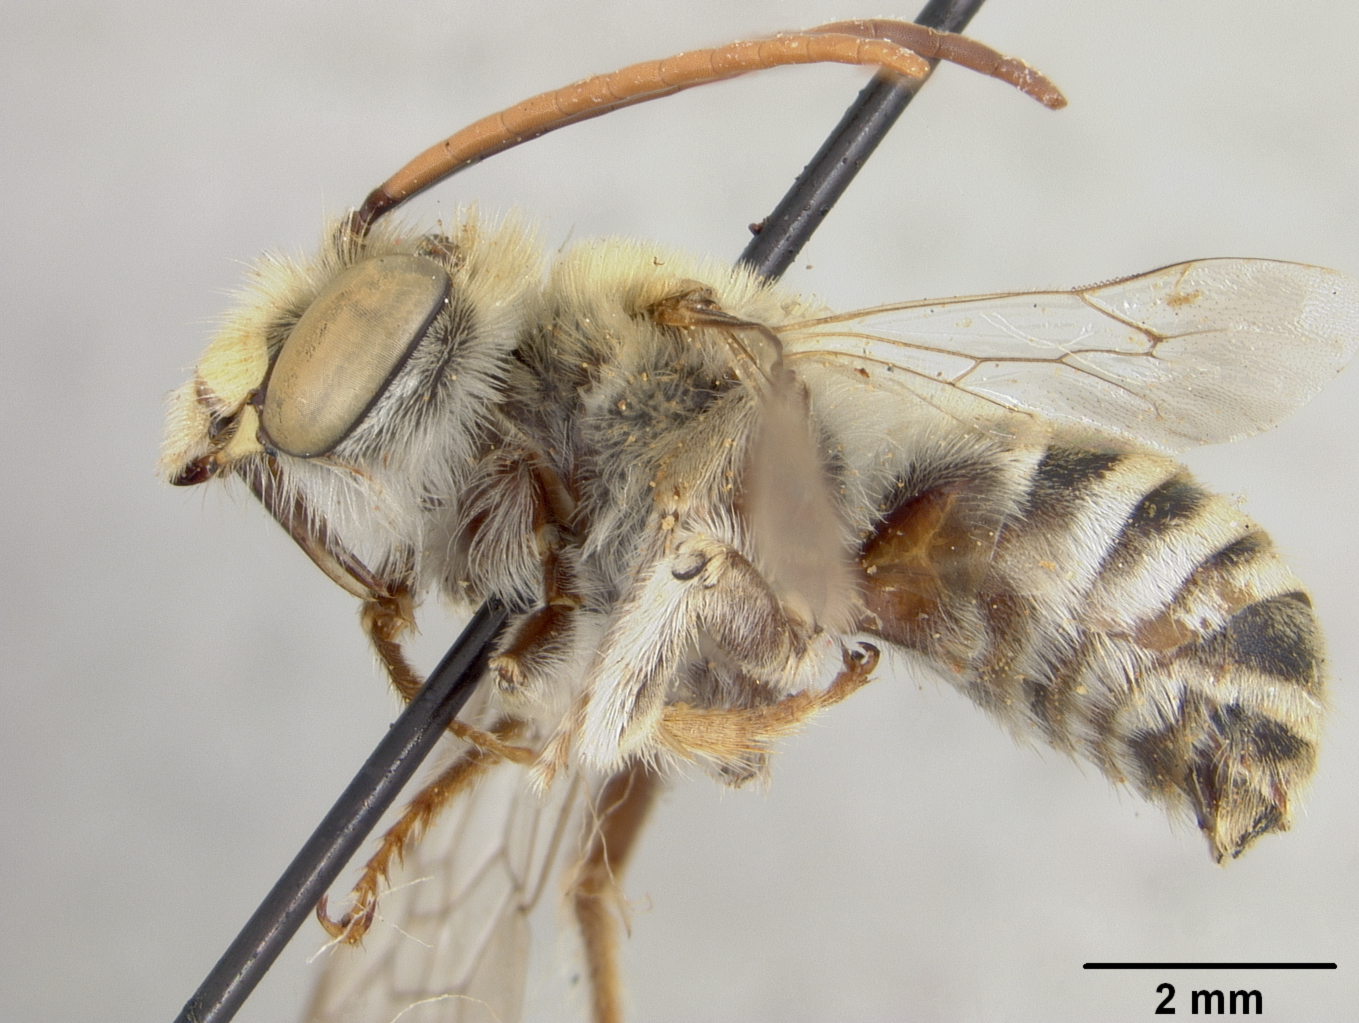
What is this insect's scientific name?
Tetralonia kohatensis
